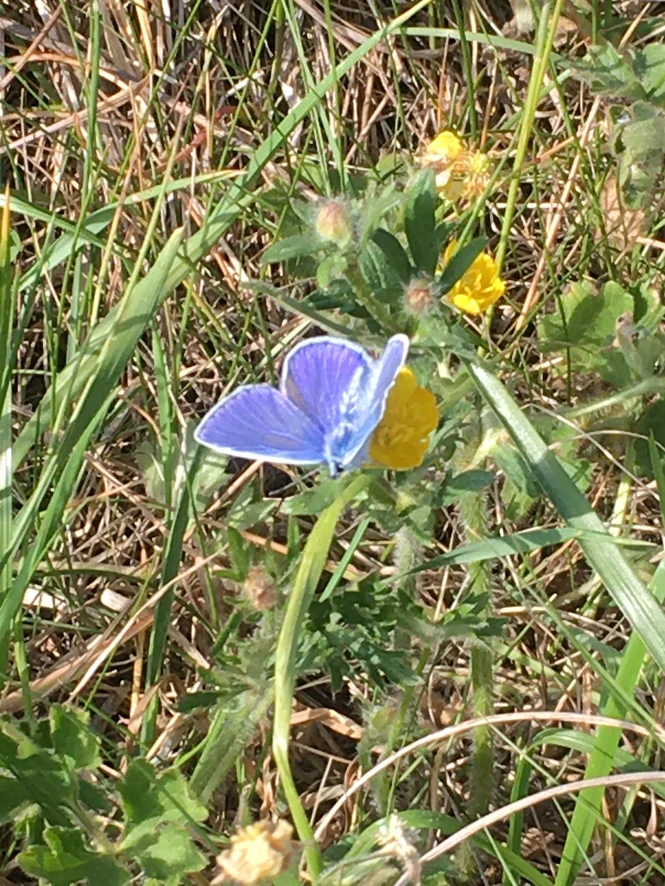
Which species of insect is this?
Polyommatus icarus
